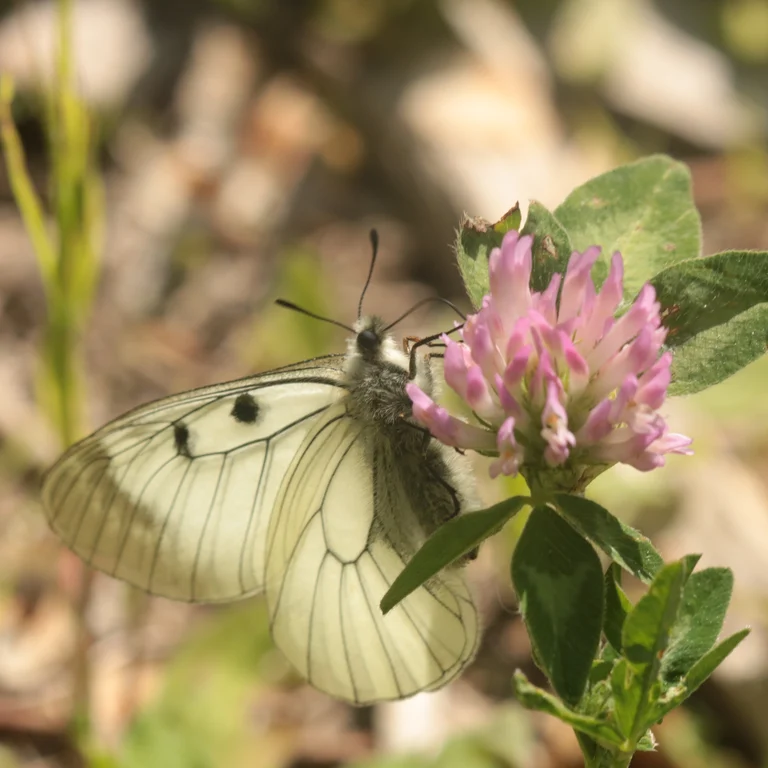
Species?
Parnassius mnemosyne
